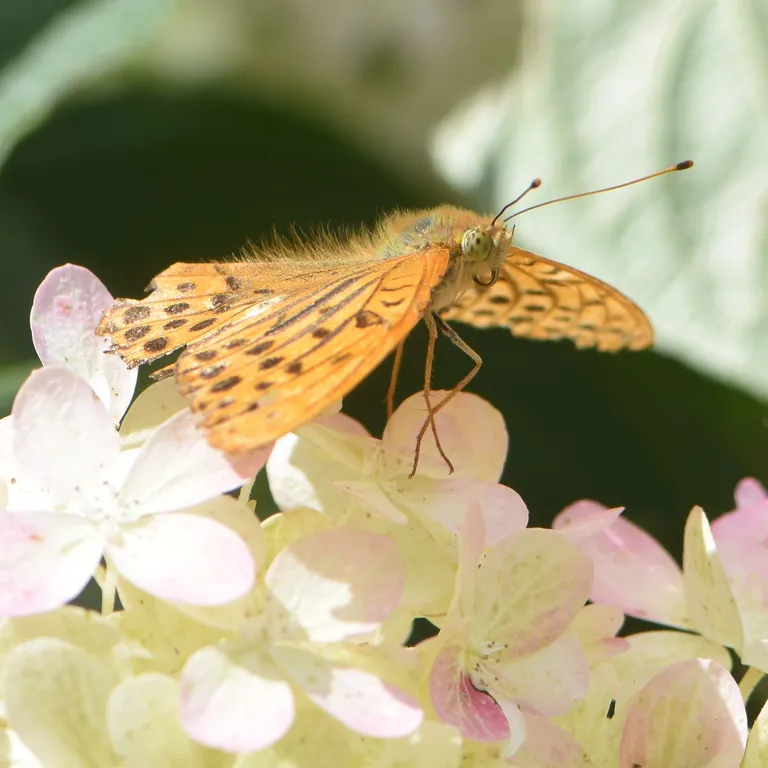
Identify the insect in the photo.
Argynnis paphia
